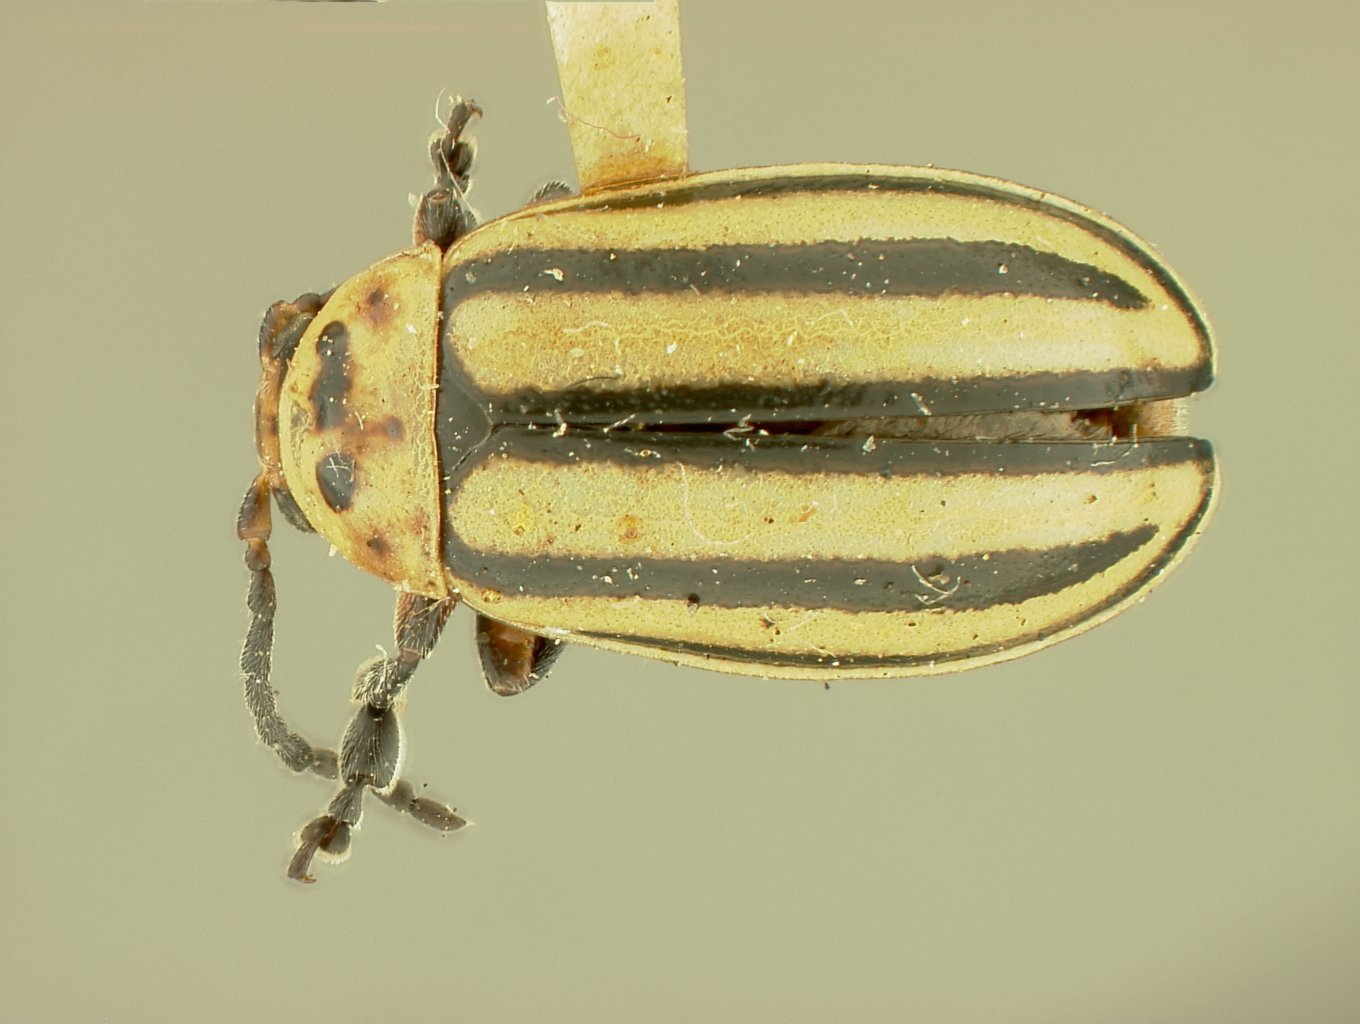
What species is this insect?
Disonycha asteris
